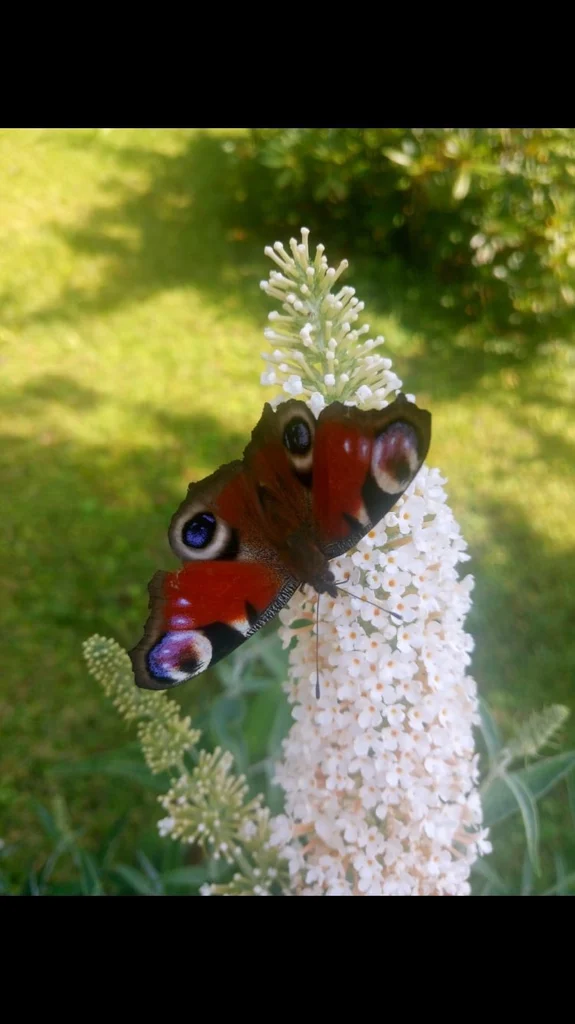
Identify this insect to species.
Aglais io
